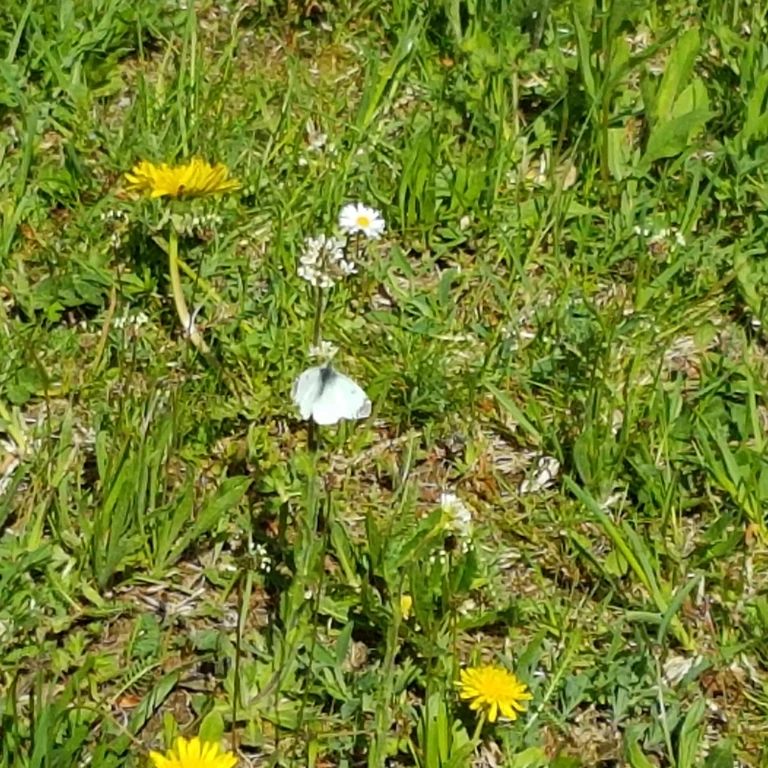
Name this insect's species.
Anthocharis cardamines
